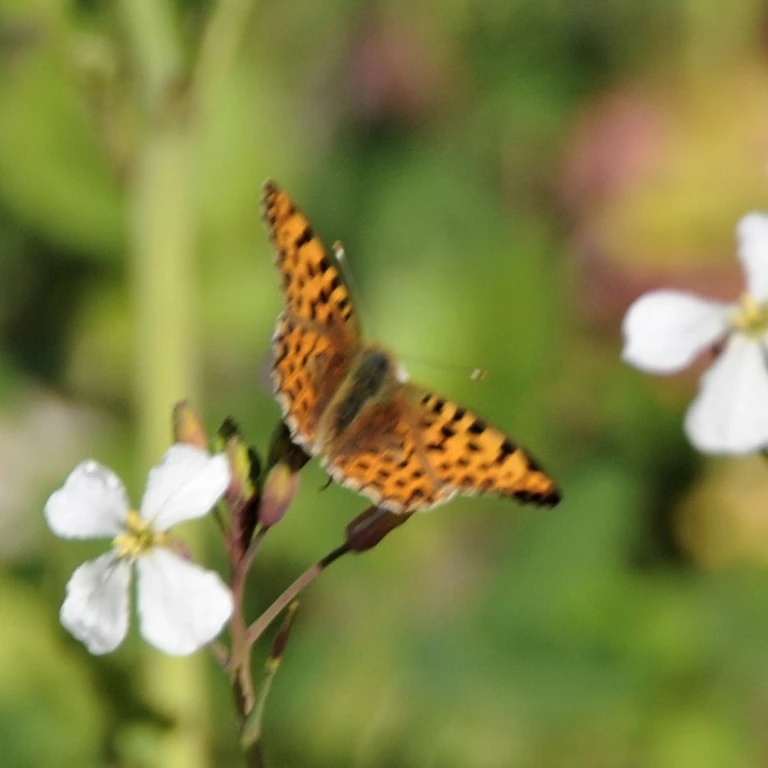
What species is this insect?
Issoria lathonia
